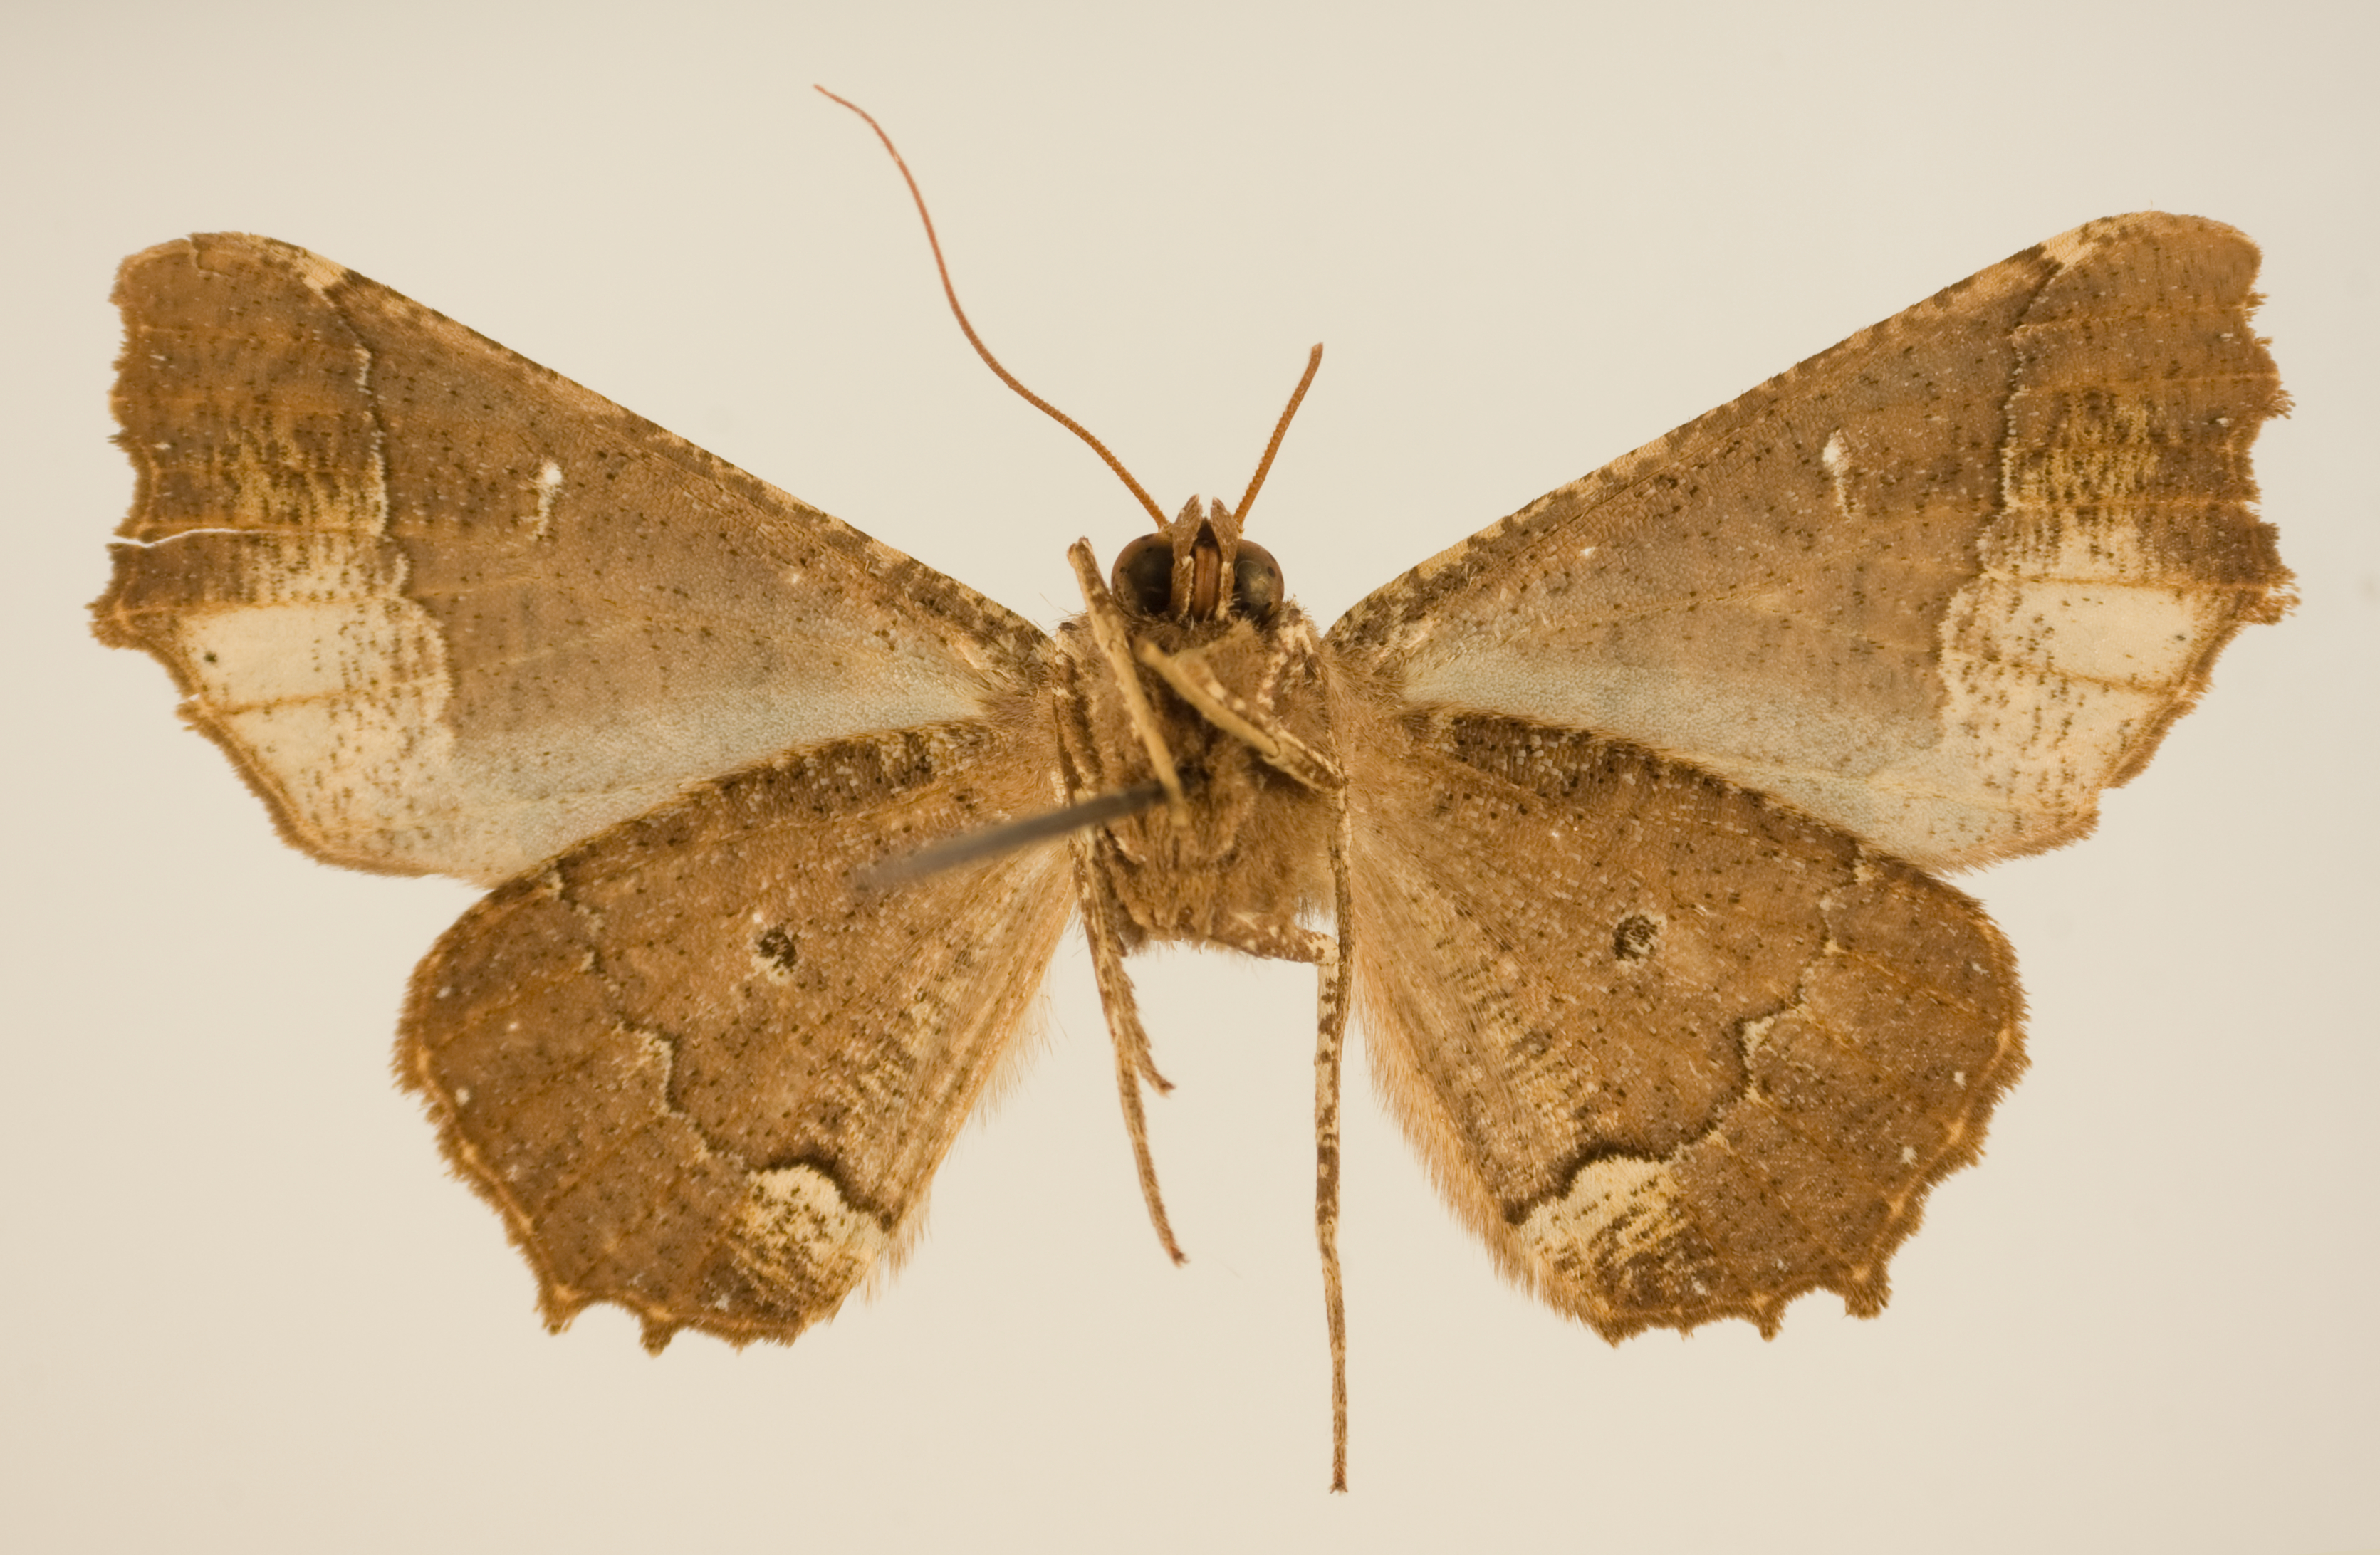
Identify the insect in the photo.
Pero pequena
